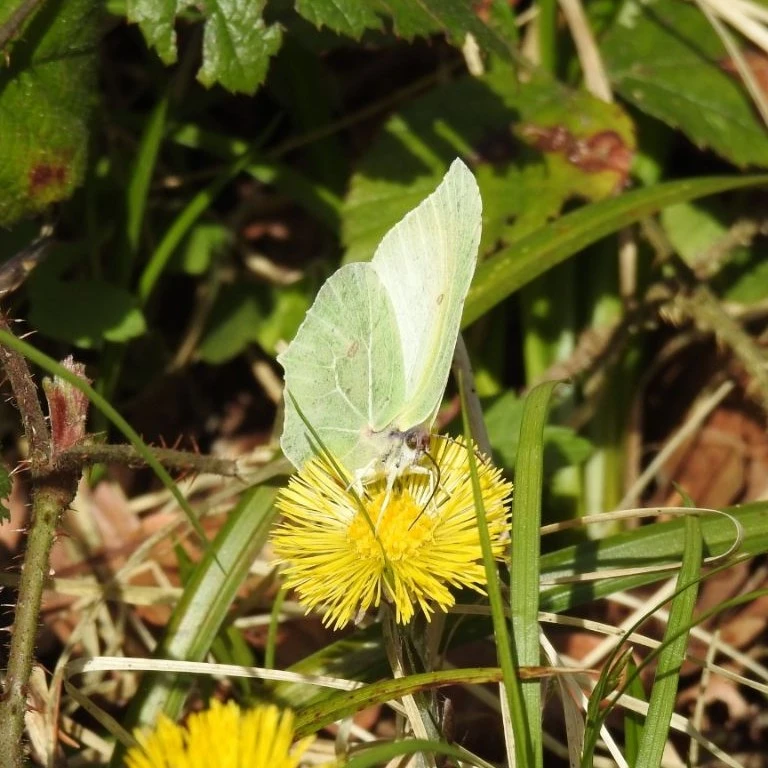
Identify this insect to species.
Gonepteryx rhamni
